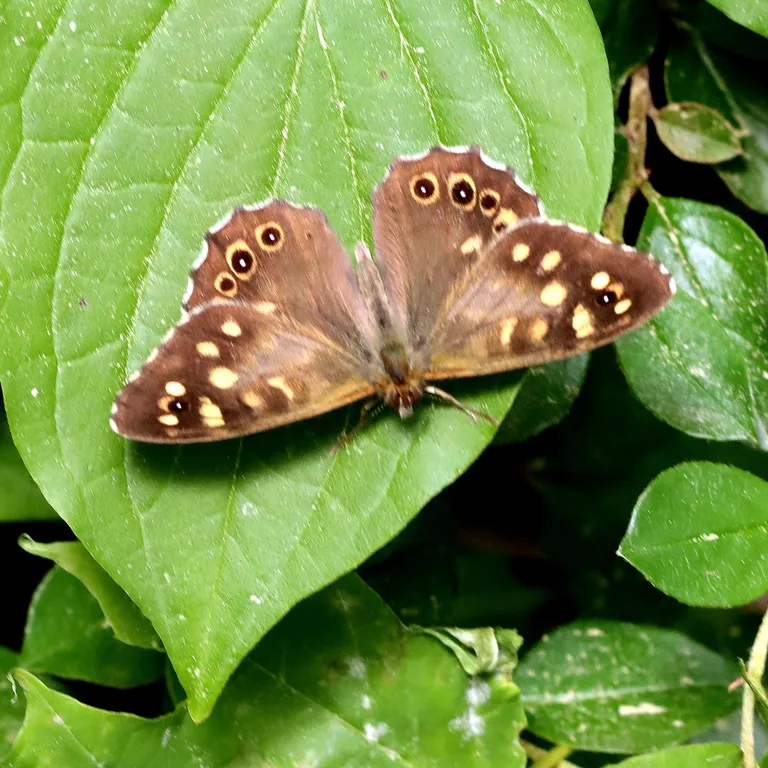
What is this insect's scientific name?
Pararge aegeria
